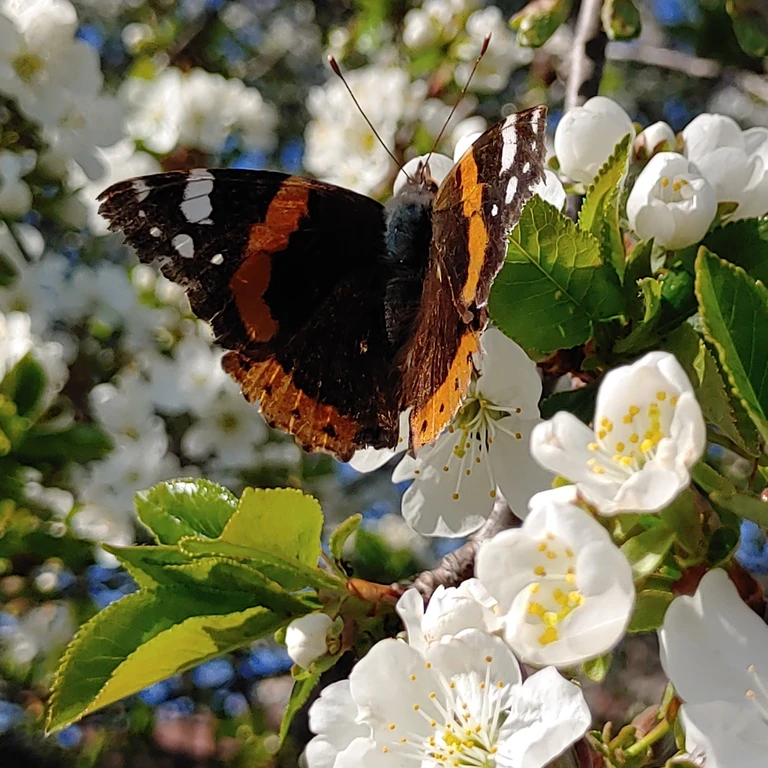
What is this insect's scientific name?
Vanessa atalanta
